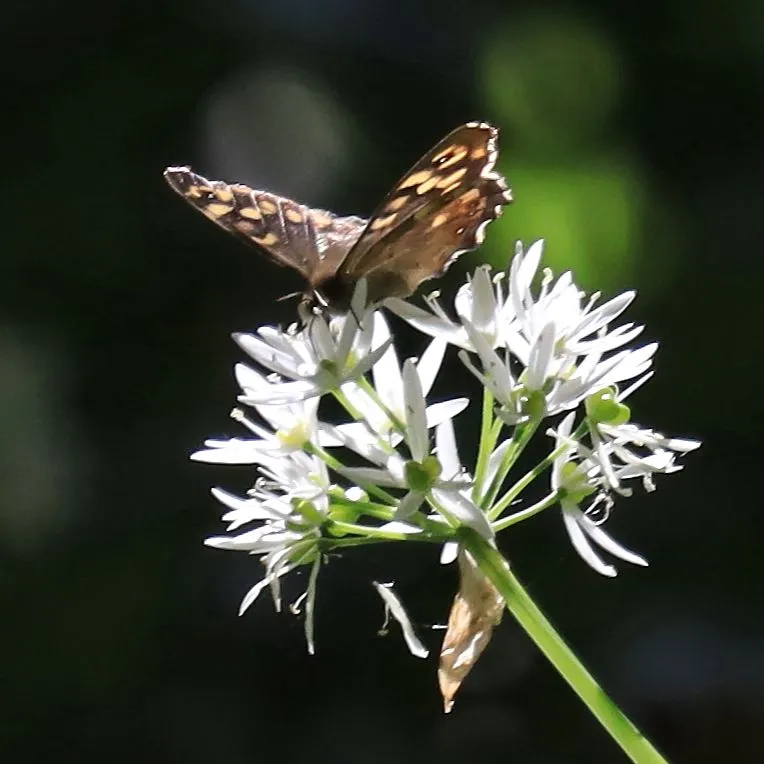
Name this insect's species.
Pararge aegeria
